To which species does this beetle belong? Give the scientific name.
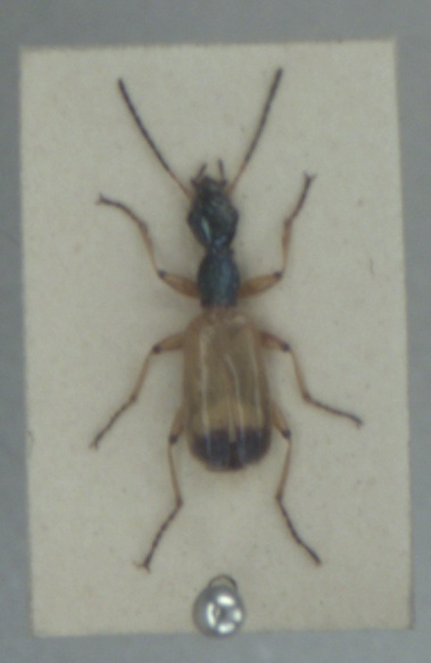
Odacantha melanura
